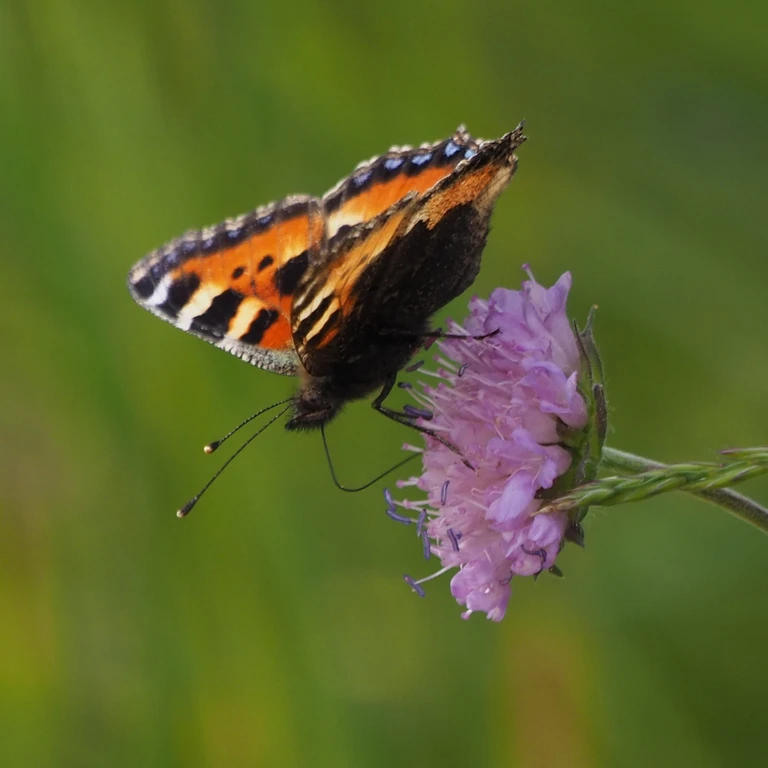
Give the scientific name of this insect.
Aglais urticae
